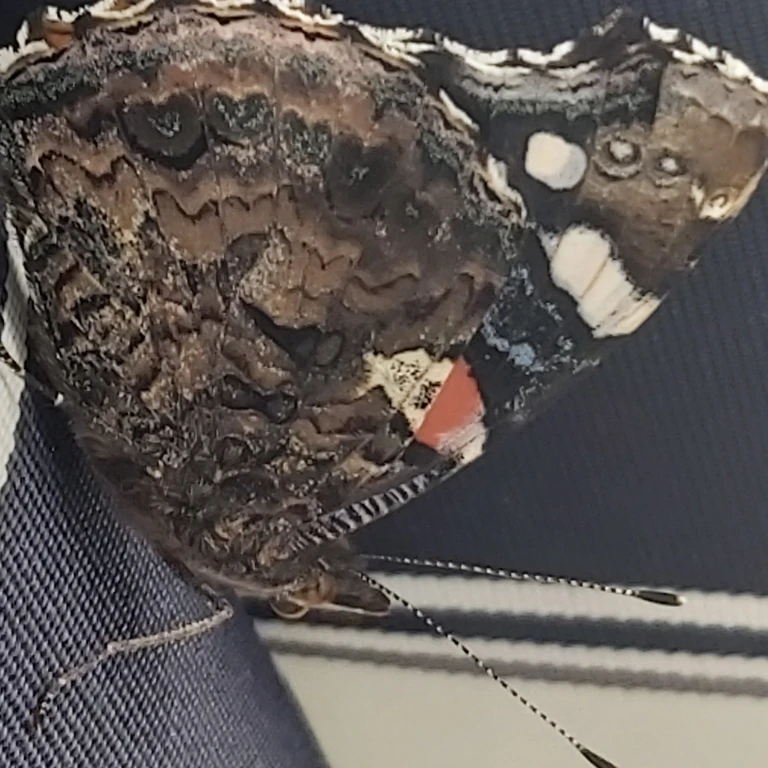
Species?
Vanessa atalanta
